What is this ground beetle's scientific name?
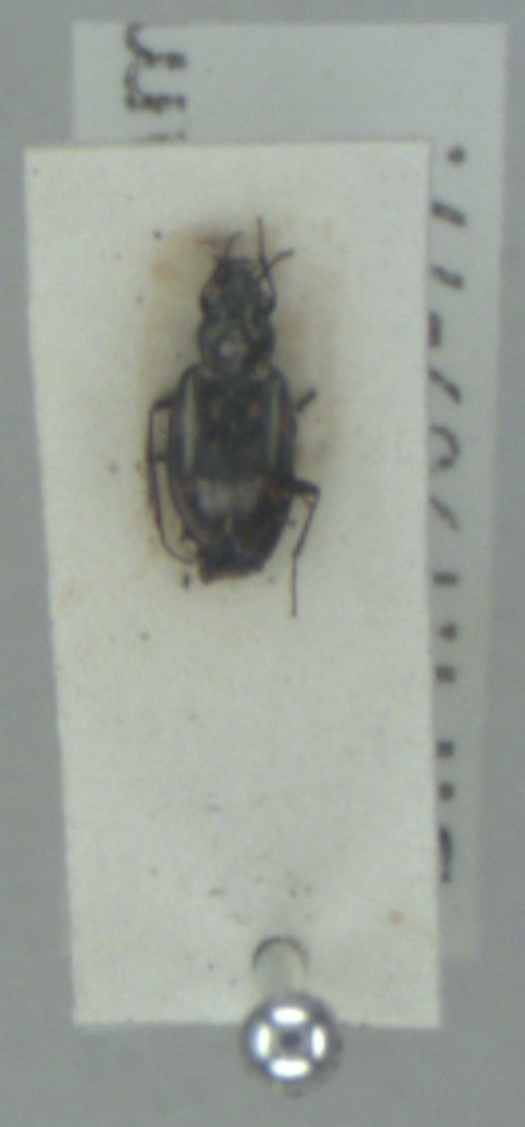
Bembidion obliquum
